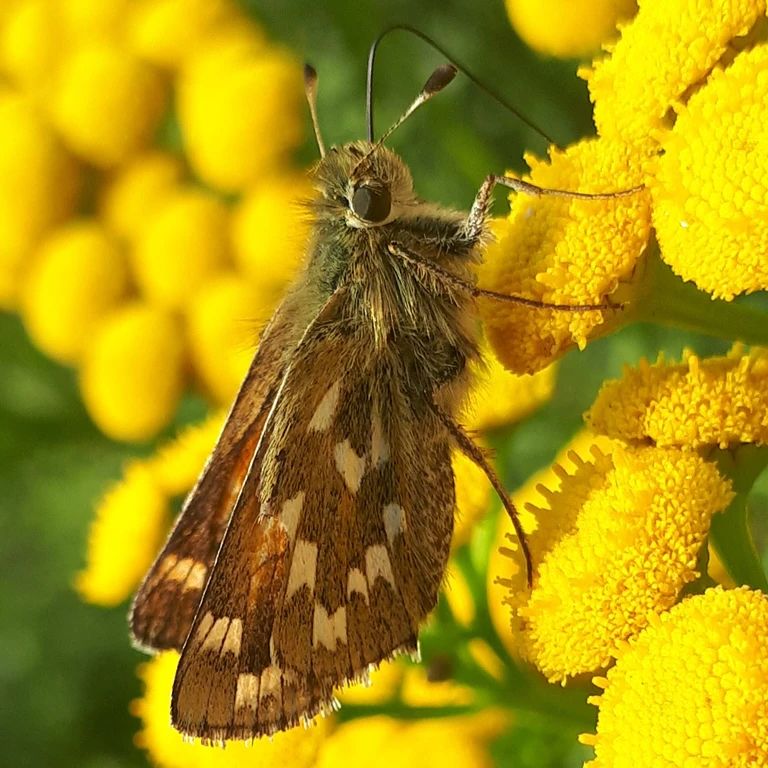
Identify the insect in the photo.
Hesperia comma
